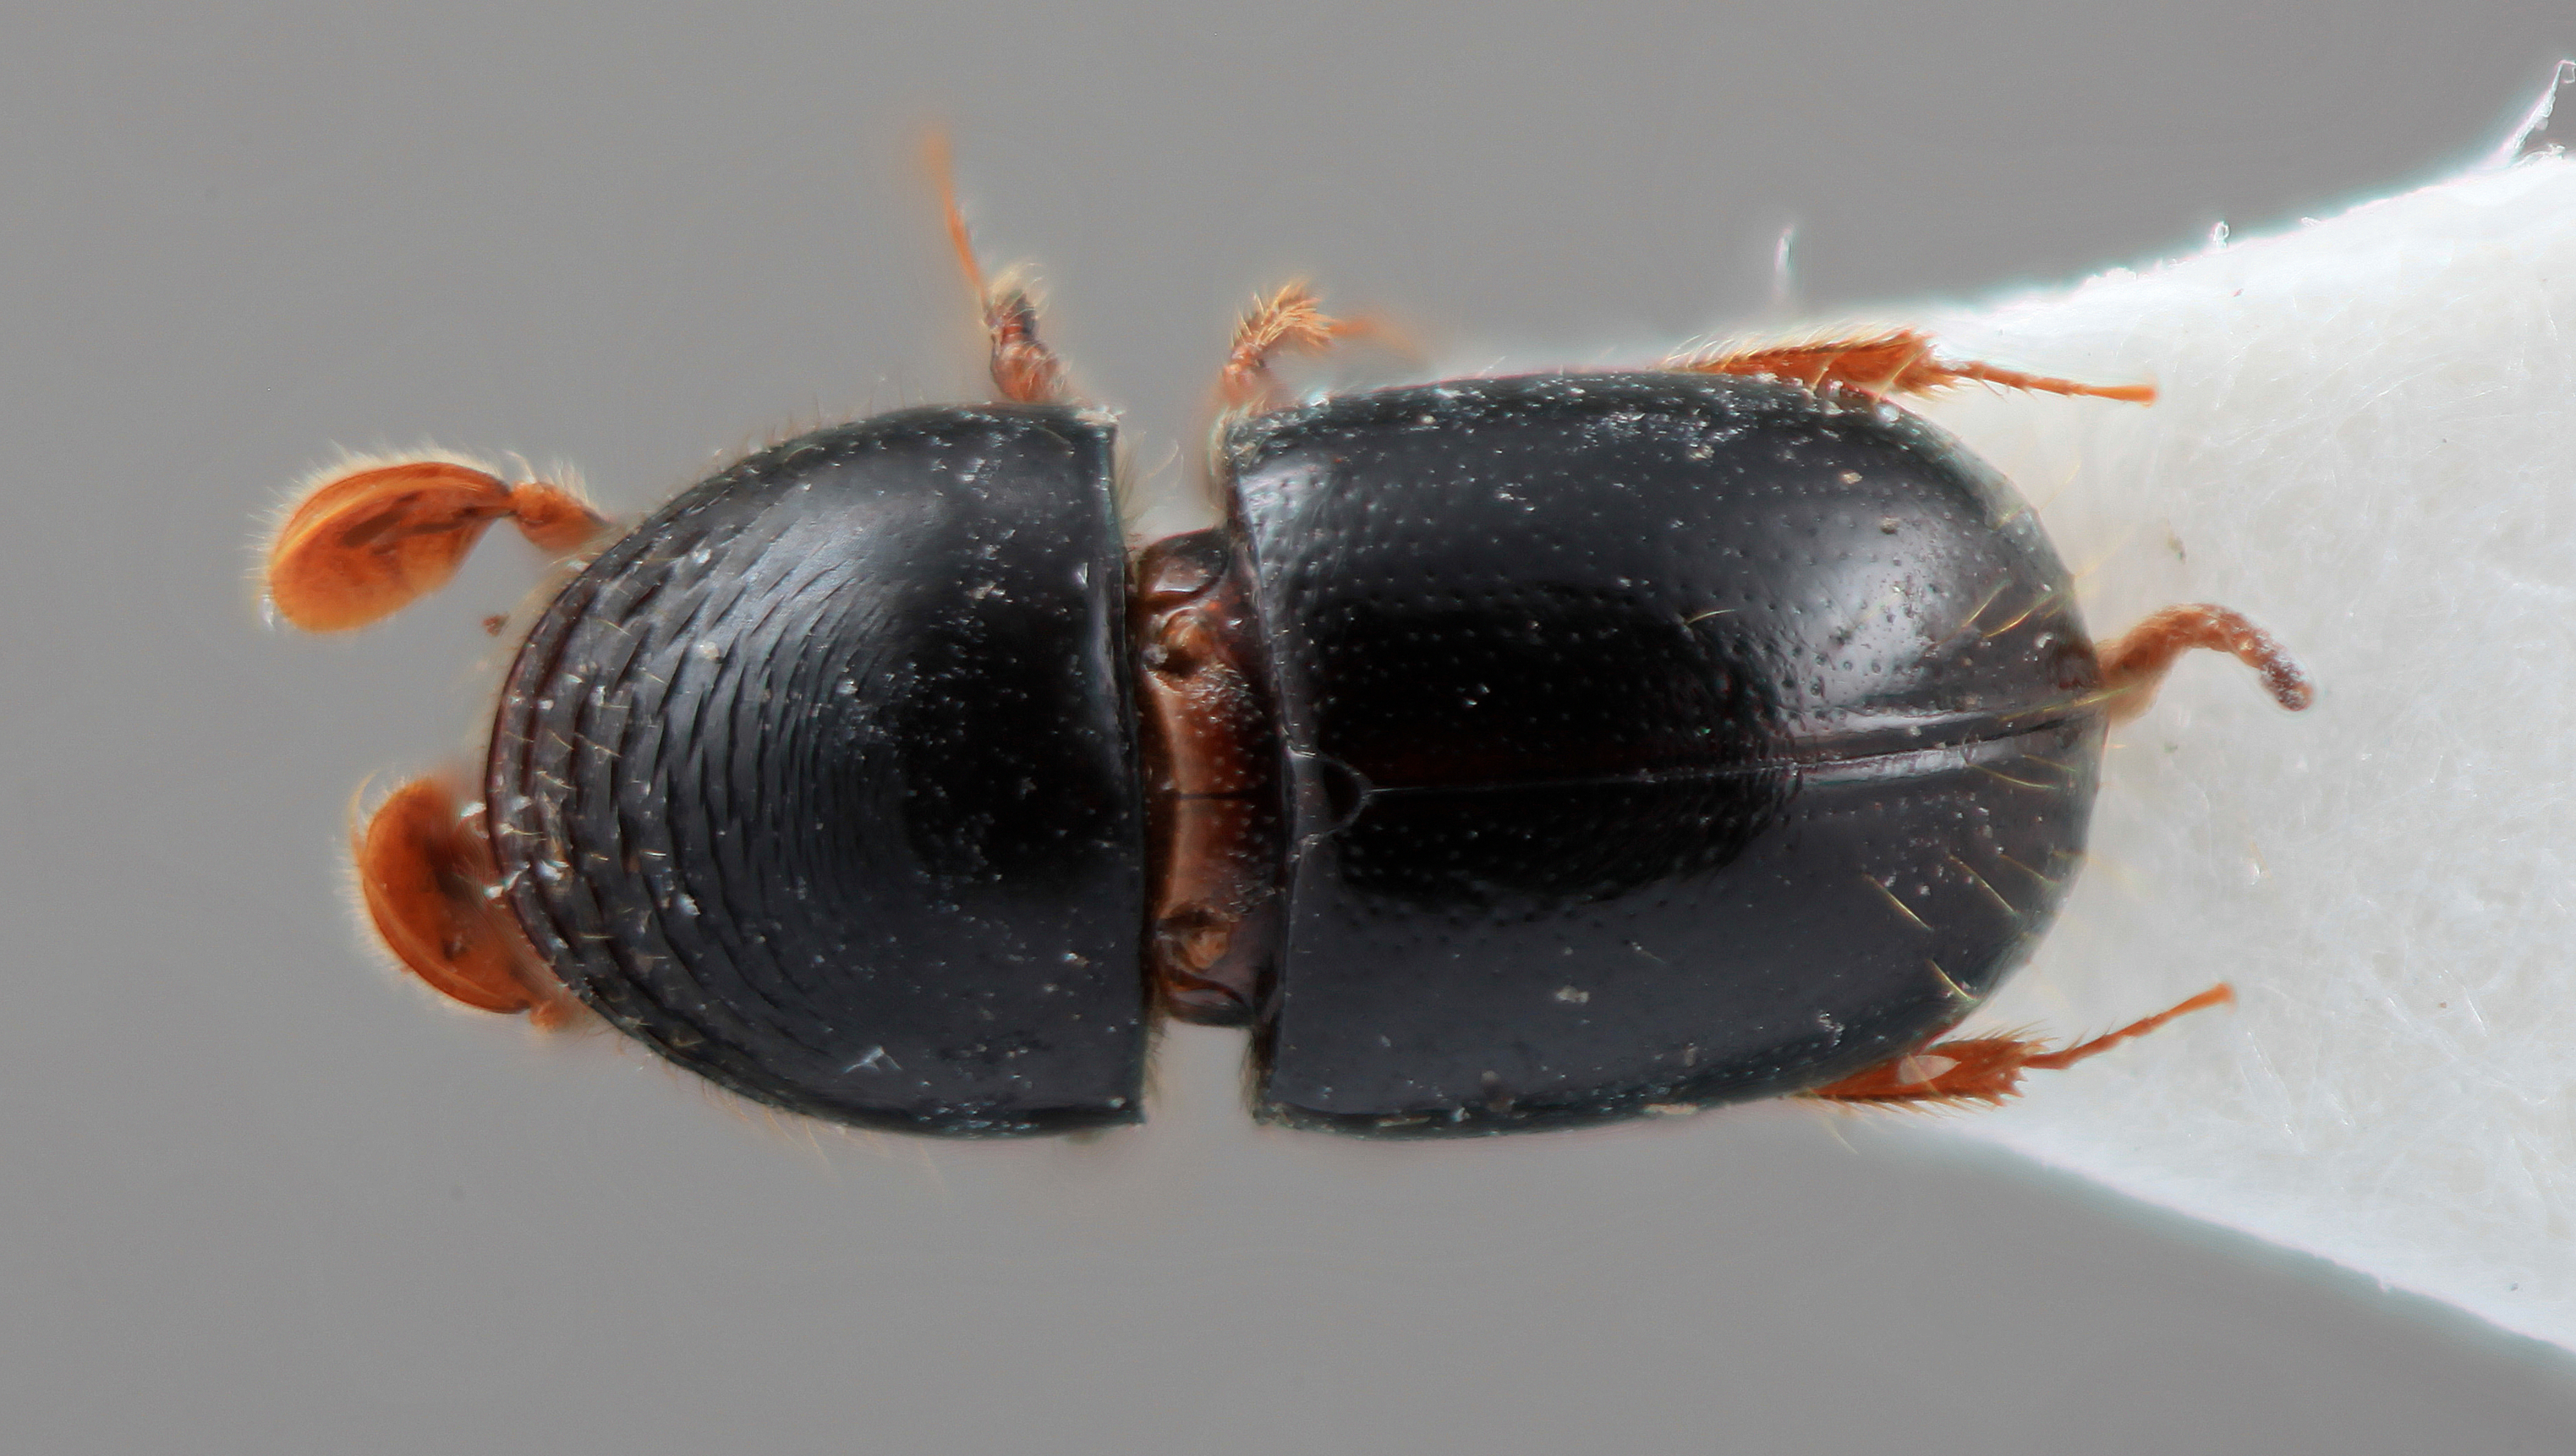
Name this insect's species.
Corthylus crassus
